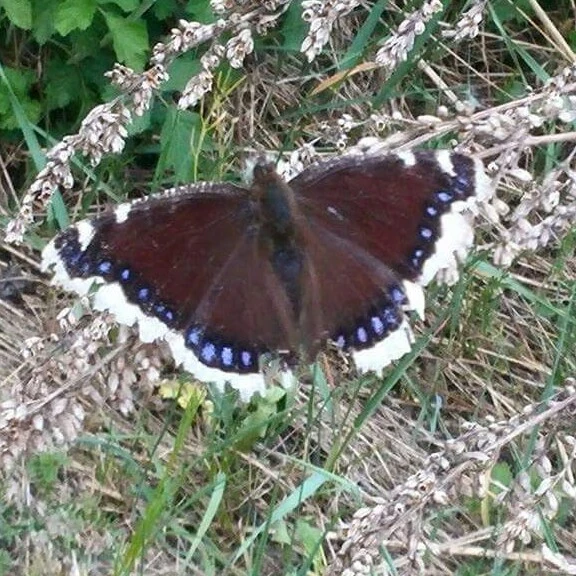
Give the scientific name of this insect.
Nymphalis antiopa
